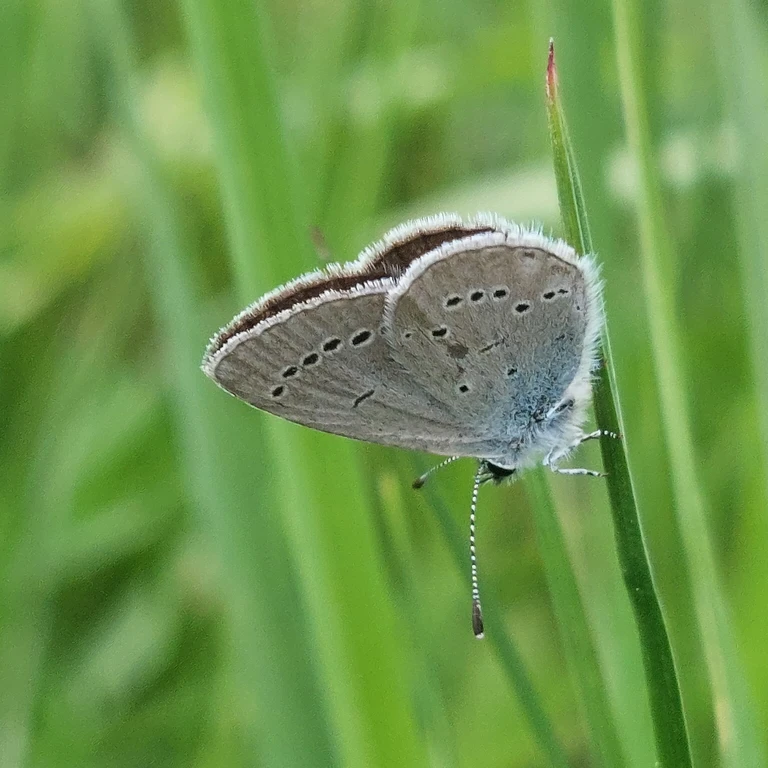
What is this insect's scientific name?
Cupido minimus
